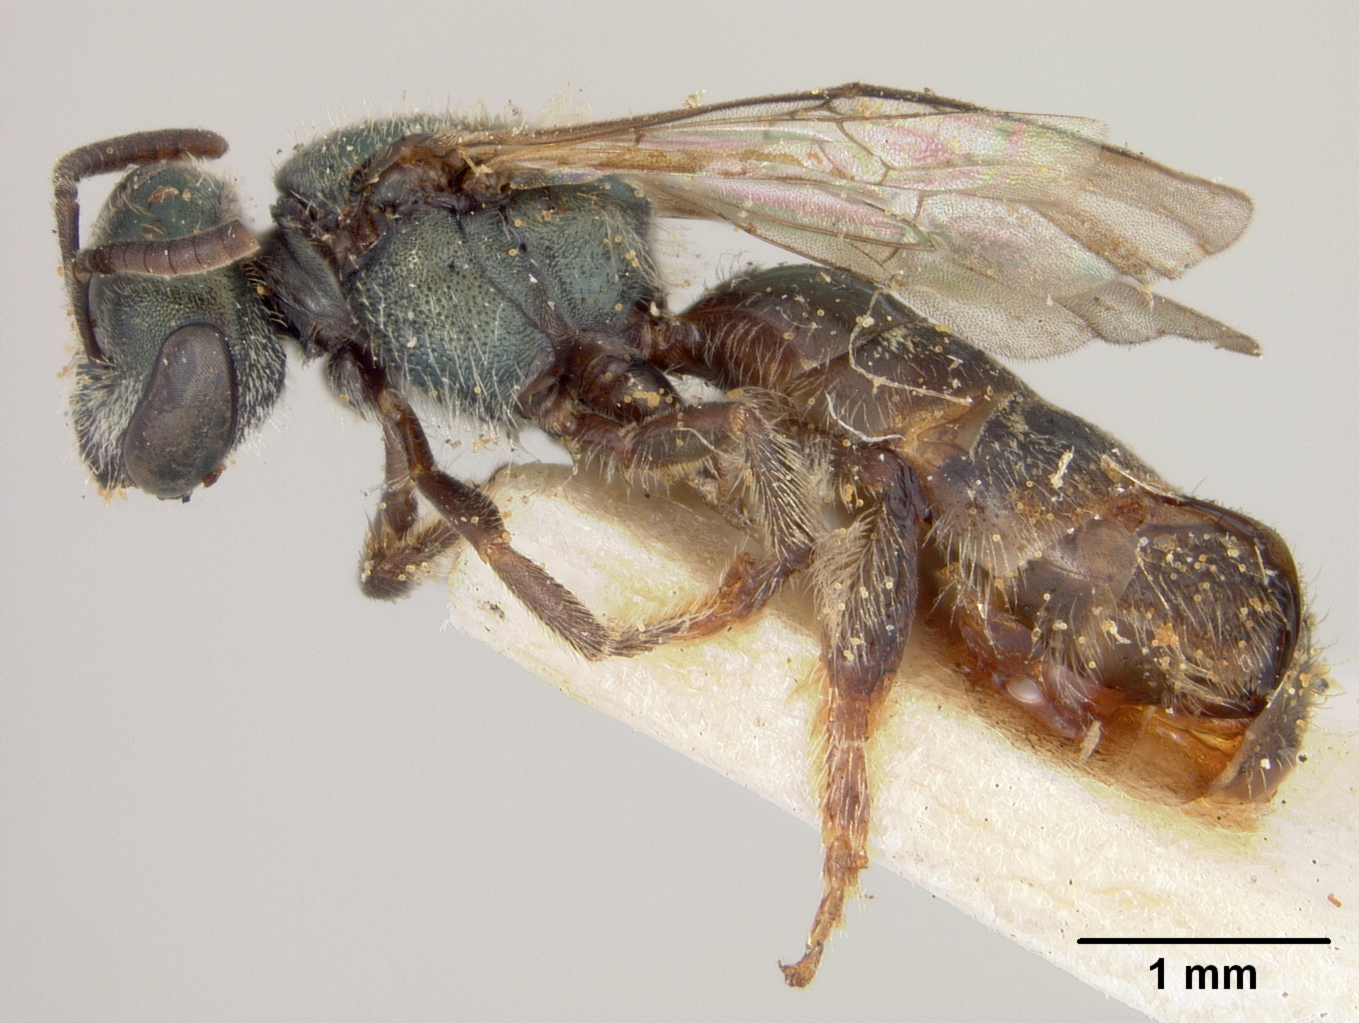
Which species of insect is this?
Halictus sanctivincenti
